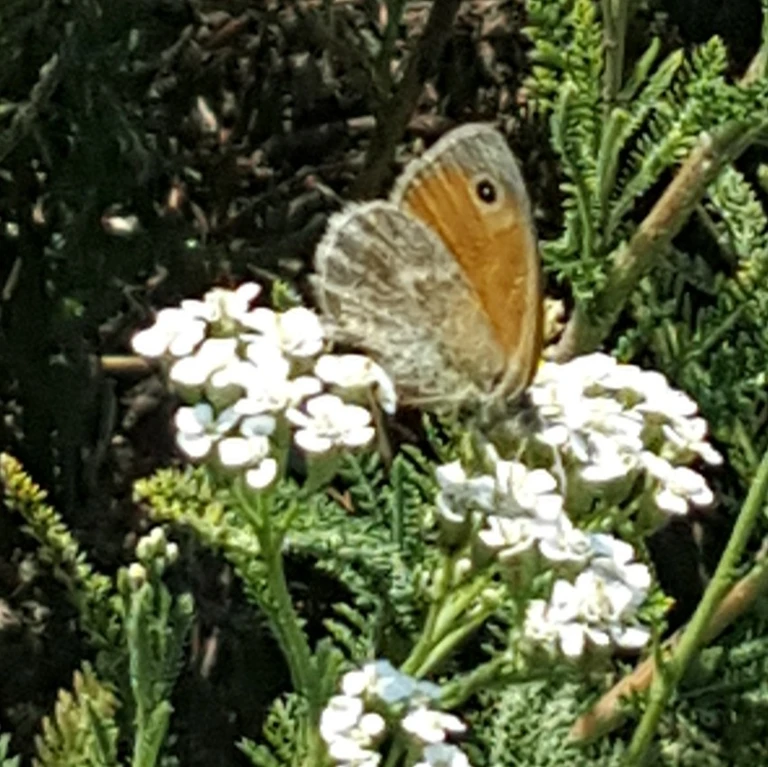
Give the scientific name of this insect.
Coenonympha pamphilus
